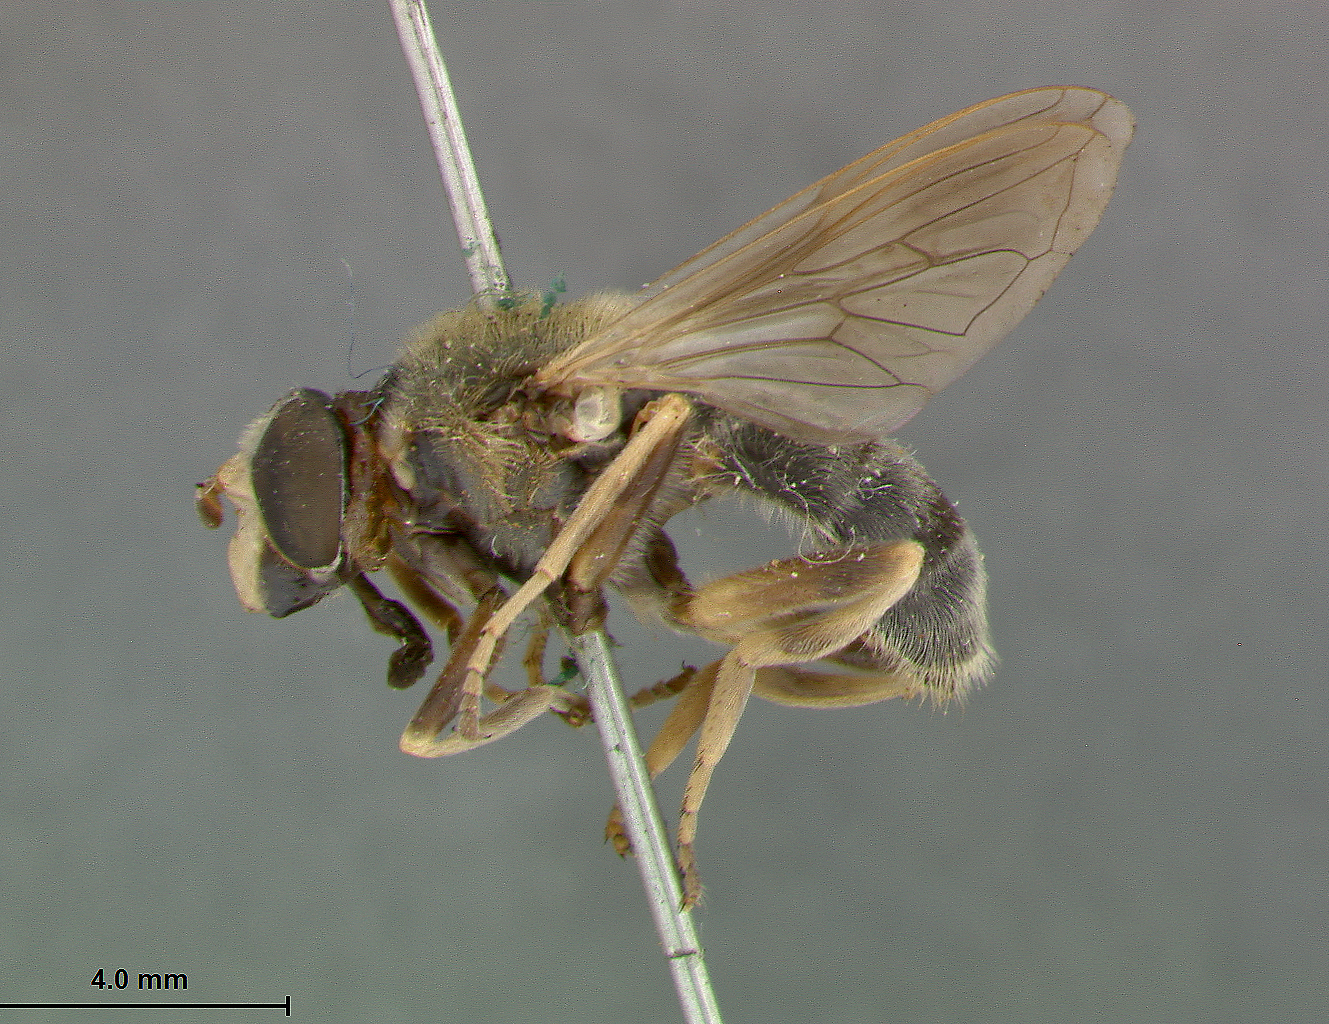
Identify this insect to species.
Criorhina johnsoni
